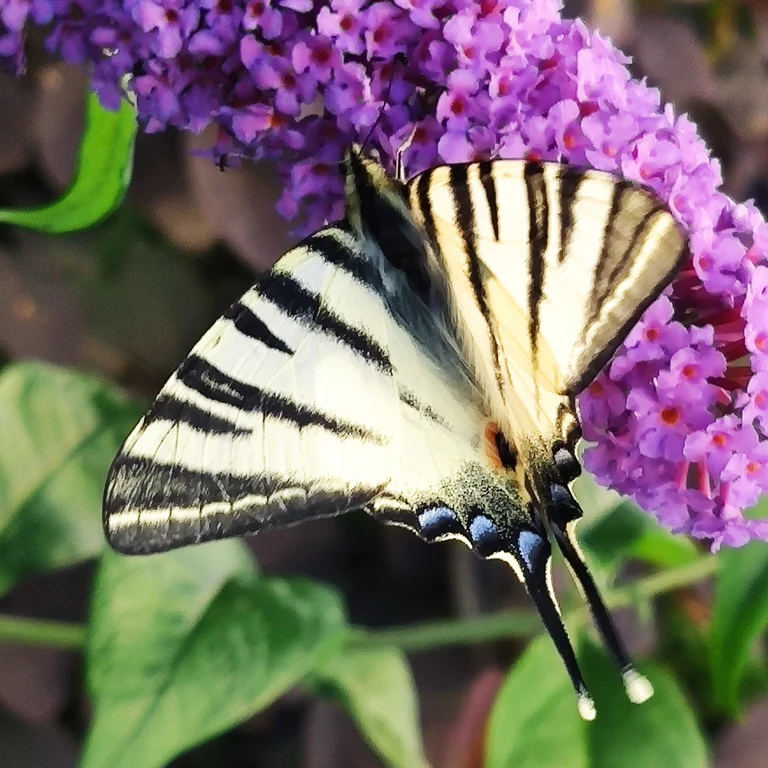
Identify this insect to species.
Iphiclides podalirius
